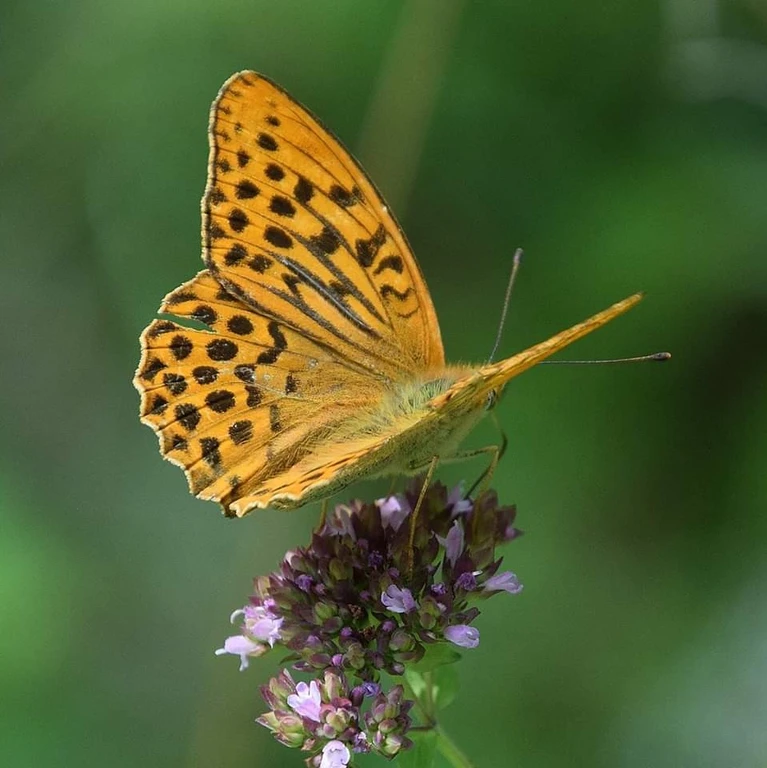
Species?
Argynnis paphia
